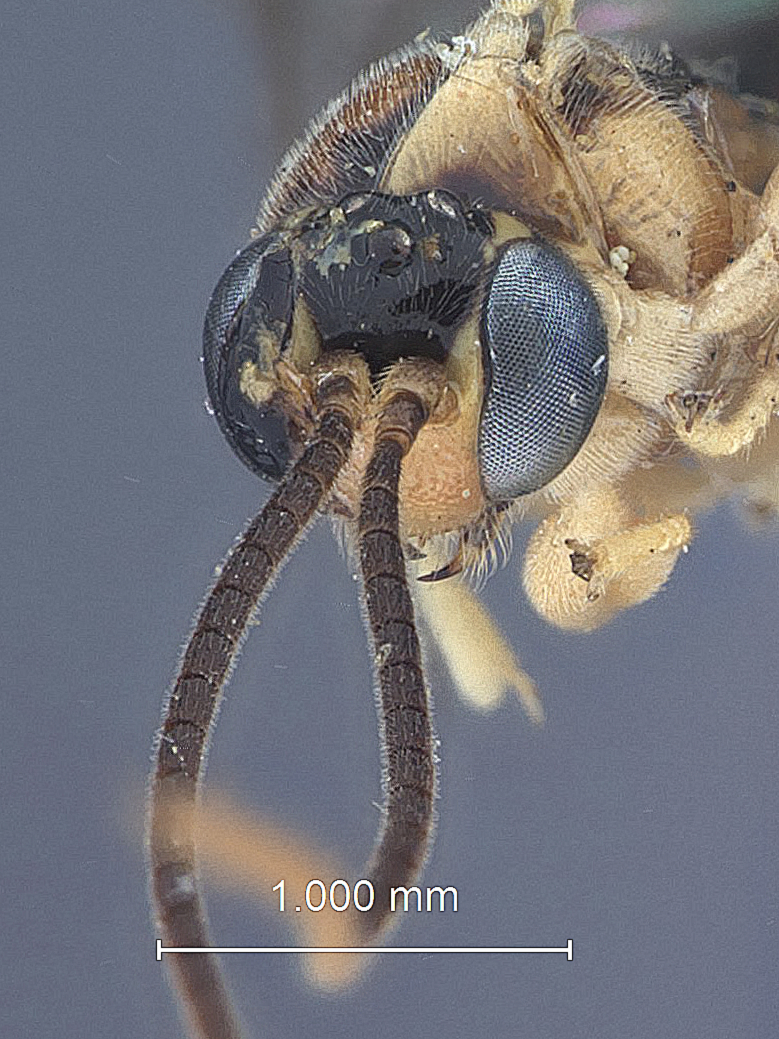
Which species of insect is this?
Exochus genualis
